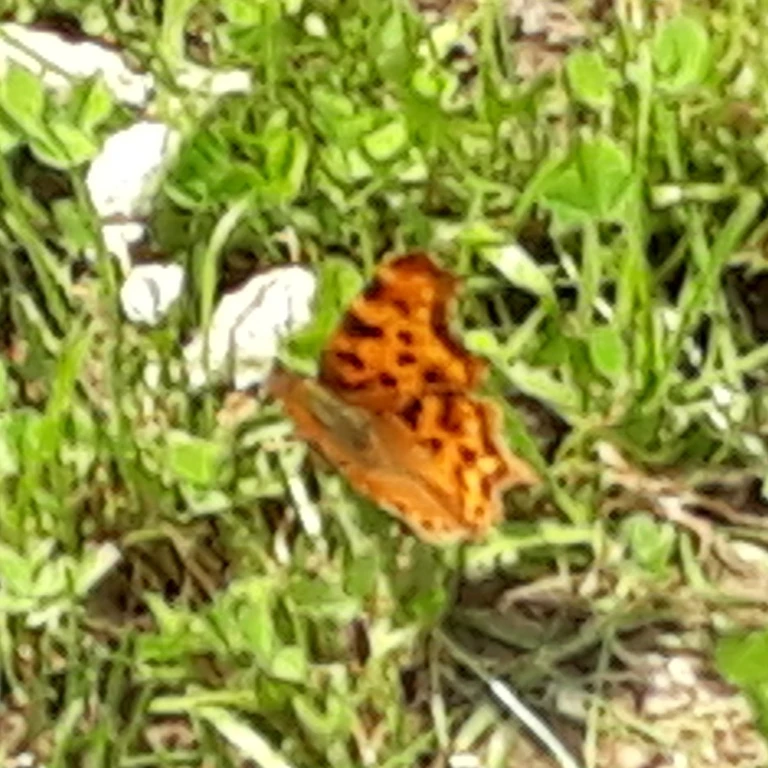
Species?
Polygonia c-album
